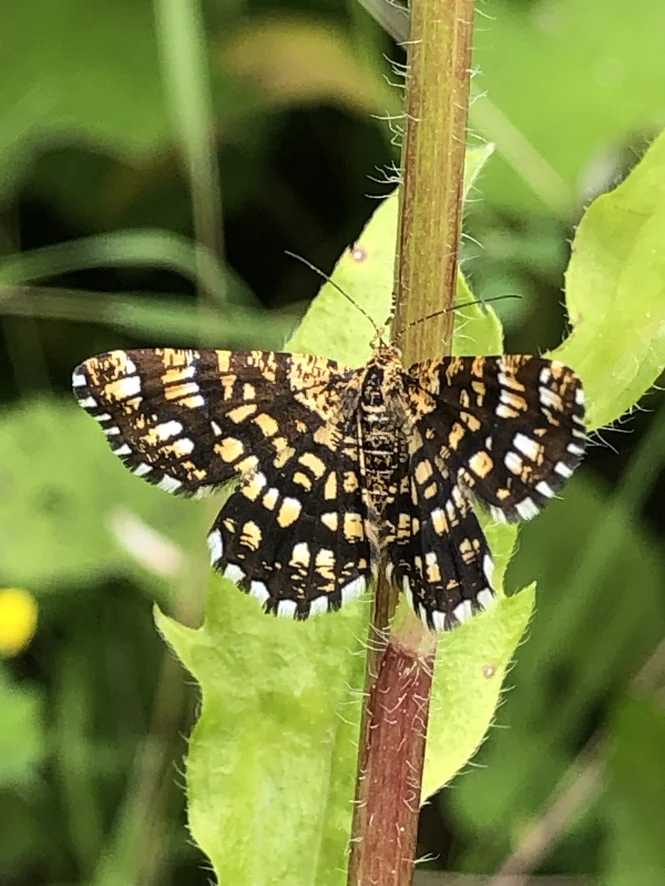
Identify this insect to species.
Chiasmia clathrata
